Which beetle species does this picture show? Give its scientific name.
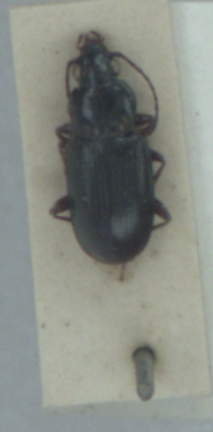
Pogonus chalceus
